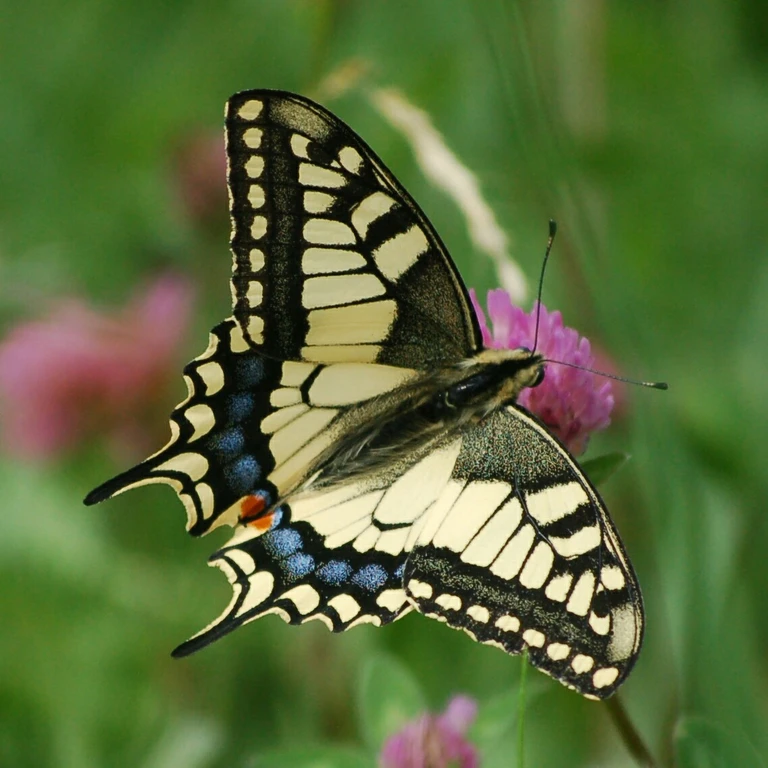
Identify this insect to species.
Papilio machaon
